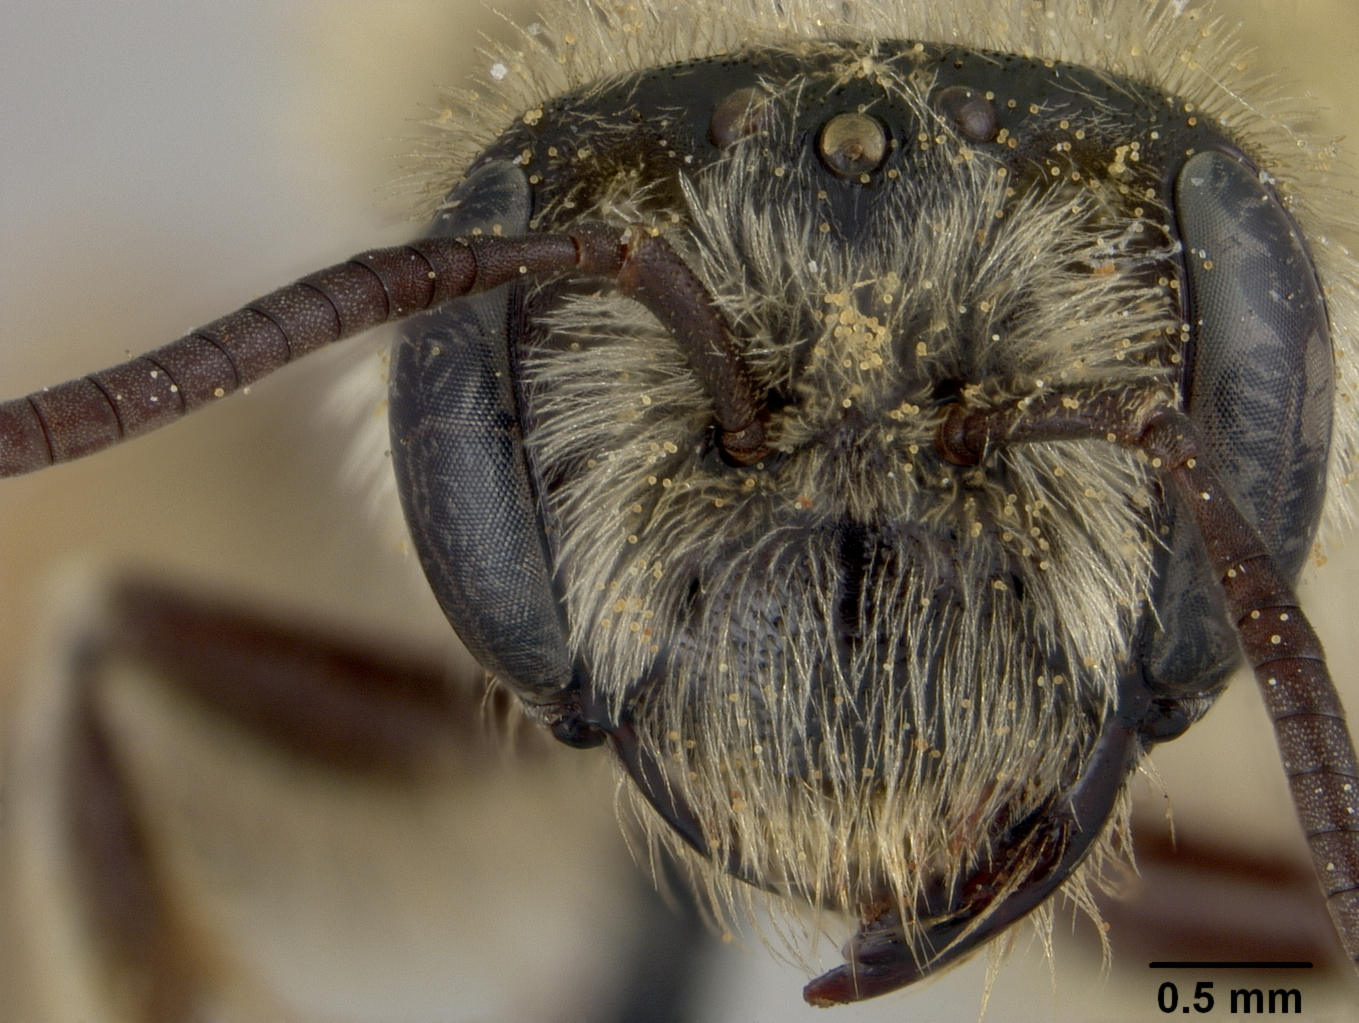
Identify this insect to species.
Andrena isocomae
